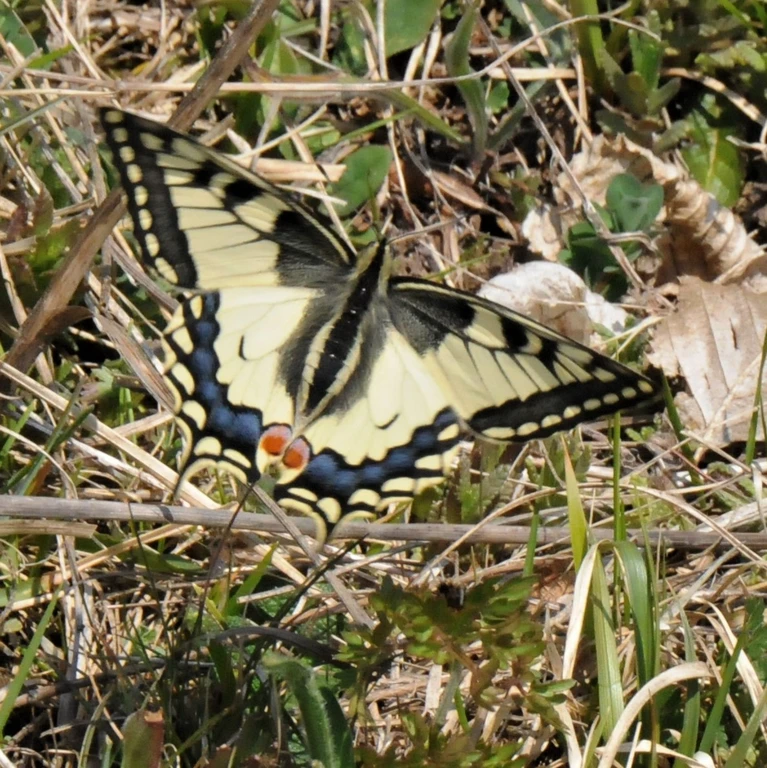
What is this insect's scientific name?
Papilio machaon
